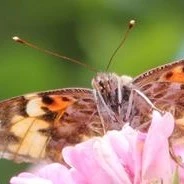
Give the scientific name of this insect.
Vanessa cardui
